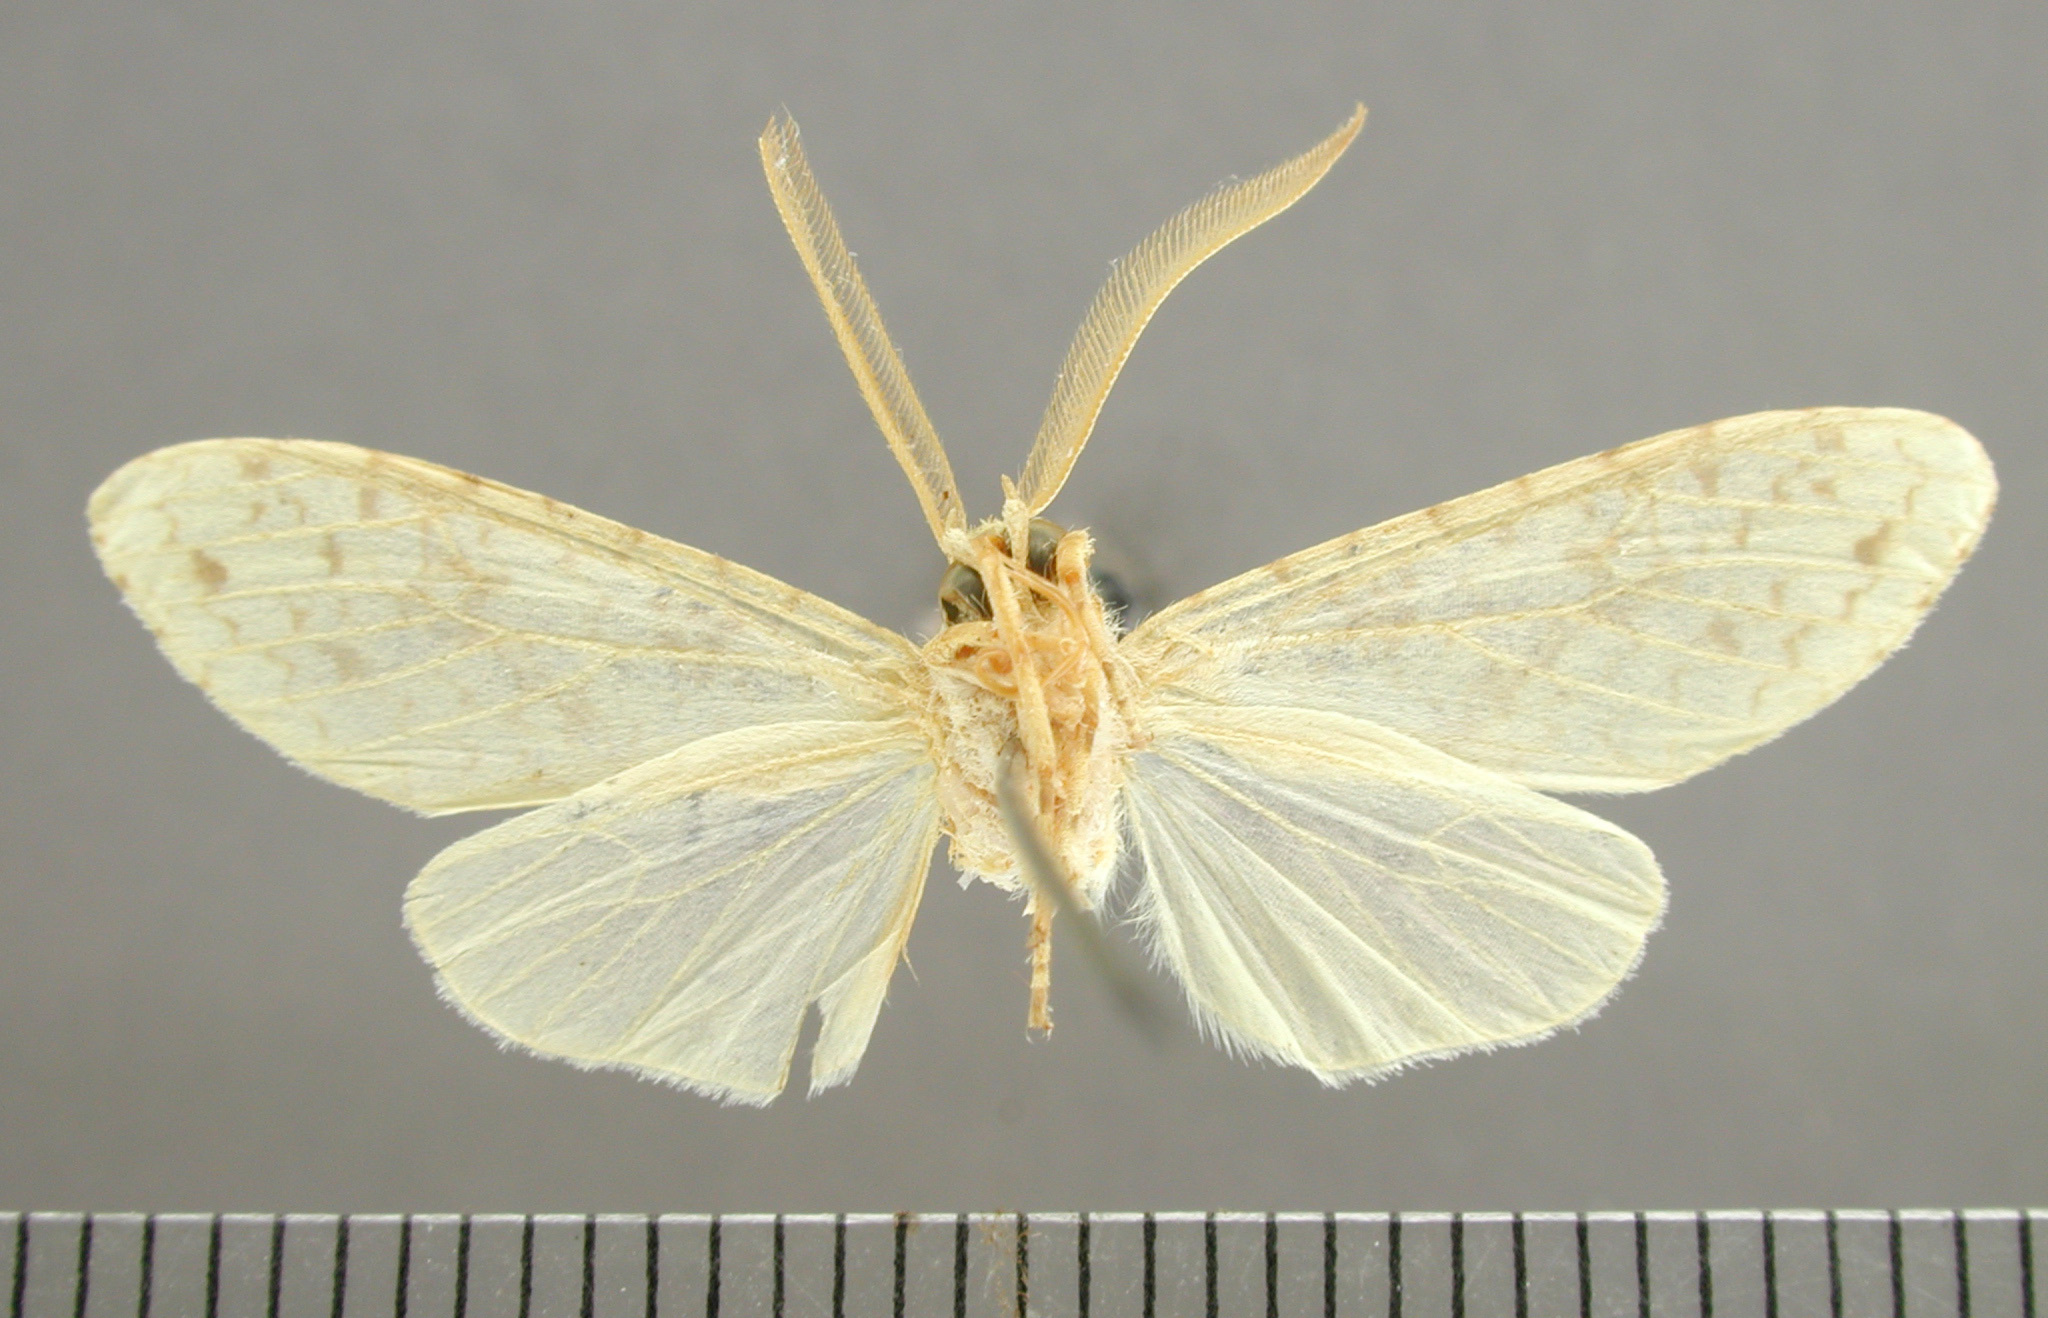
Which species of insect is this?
Halisidota maroniensis
